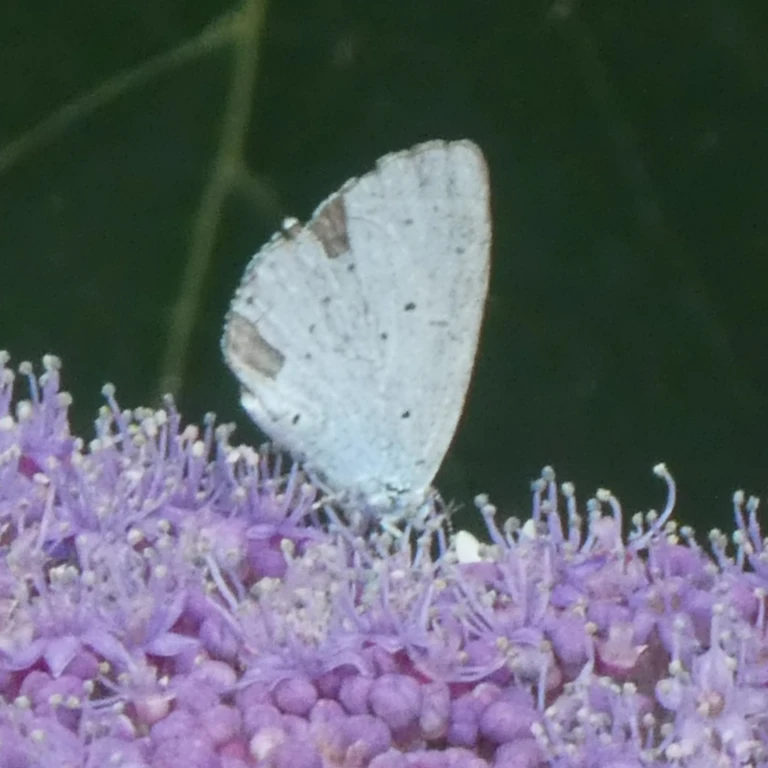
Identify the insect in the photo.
Celastrina argiolus
